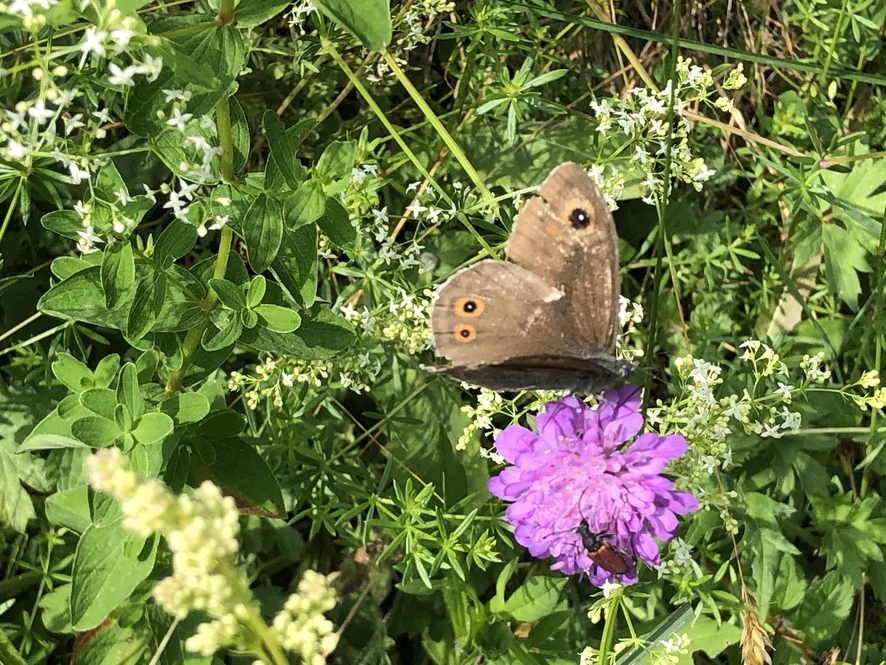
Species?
Lasiommata maera (also Pararge maera)
